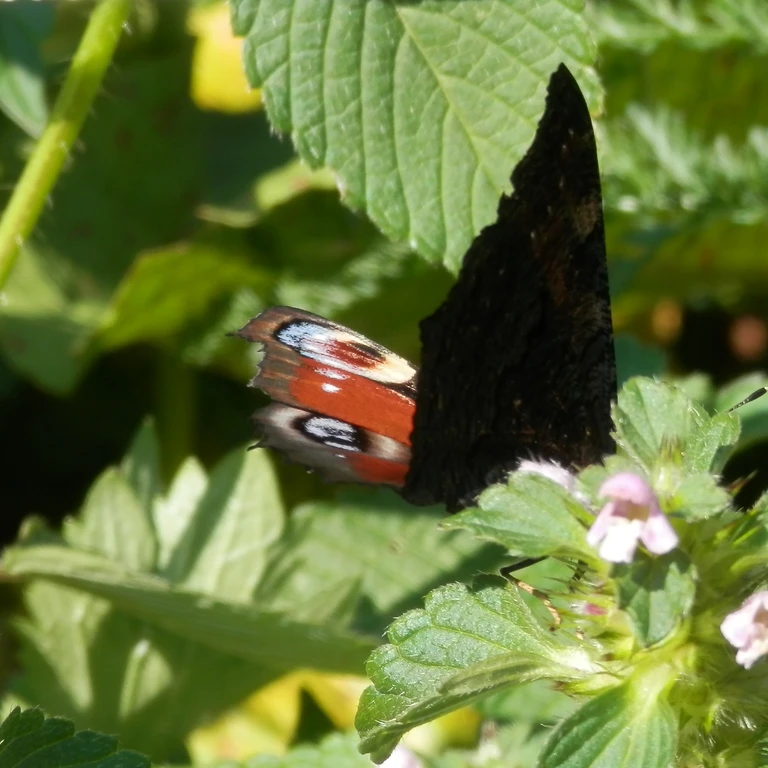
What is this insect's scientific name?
Aglais io
